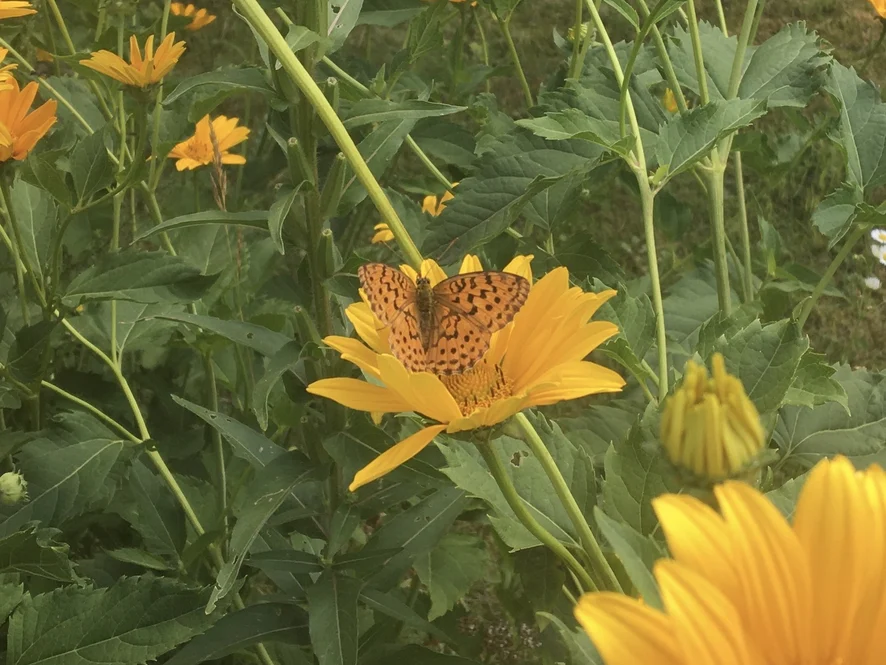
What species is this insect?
Brenthis daphne
